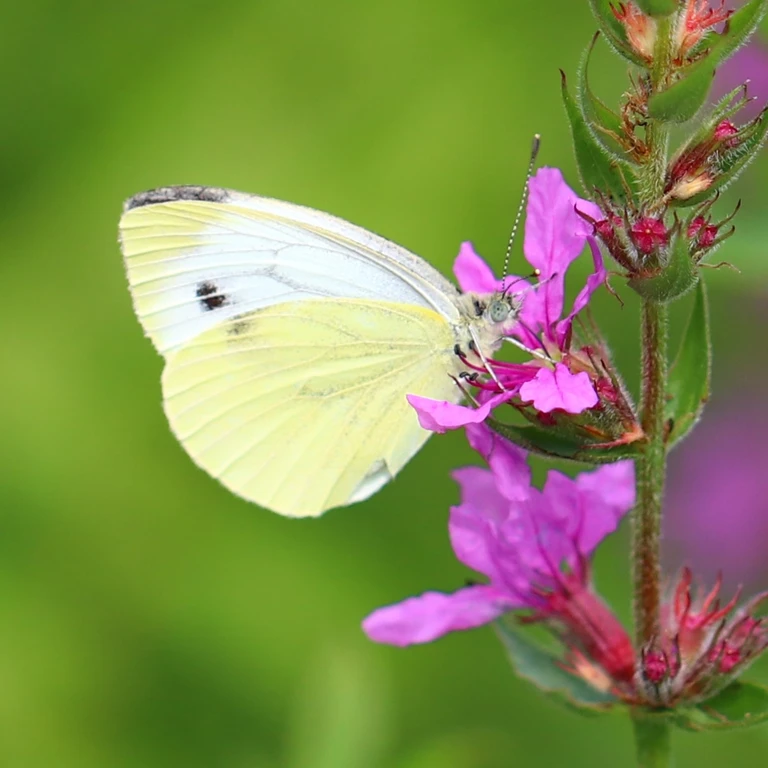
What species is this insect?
Pieris napi
